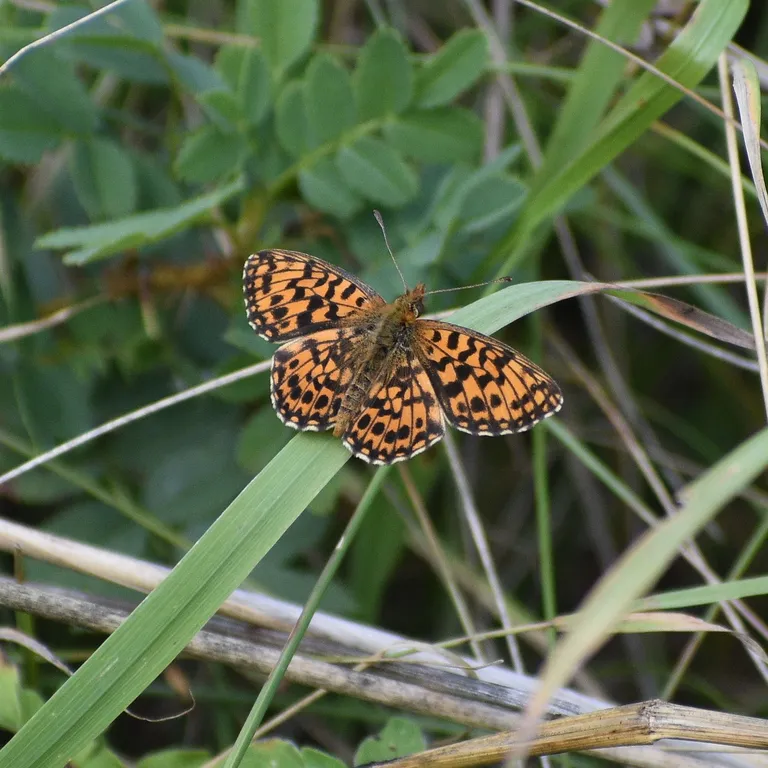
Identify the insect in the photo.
Boloria dia
